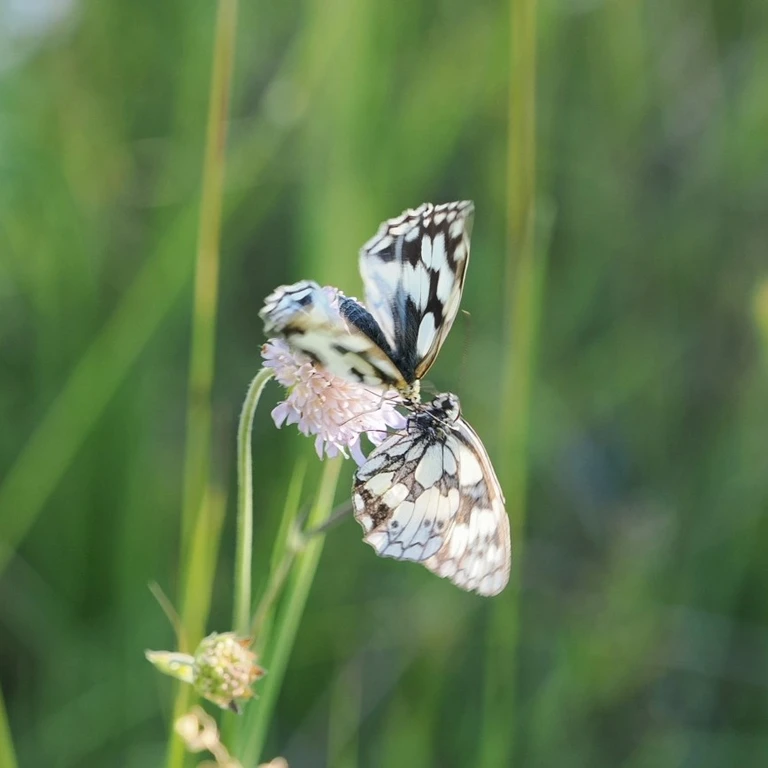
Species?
Melanargia galathea
